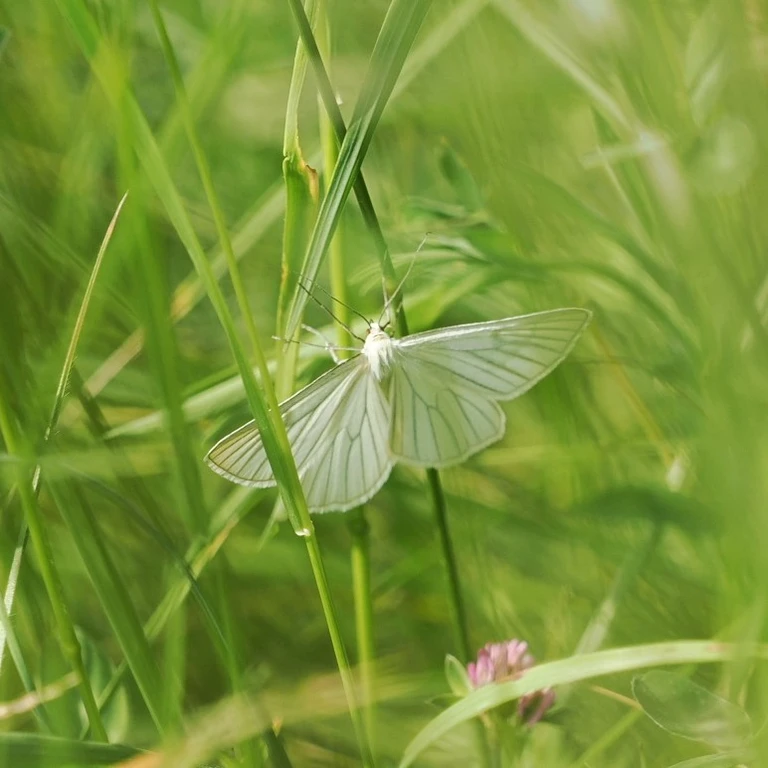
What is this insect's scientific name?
Siona lineata
